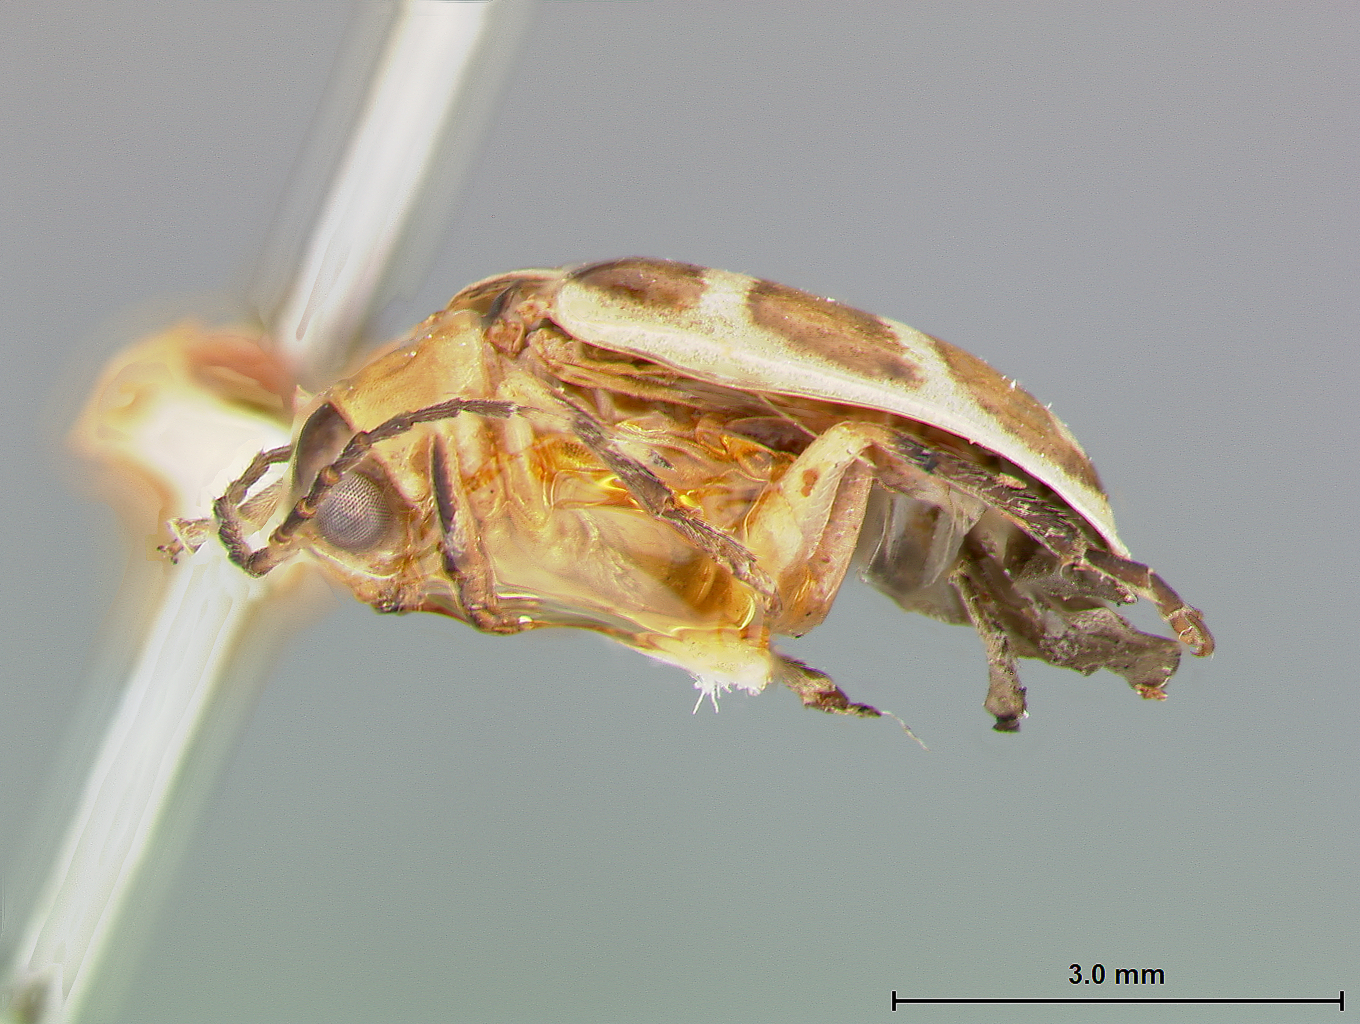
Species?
Neobrotica rogaguaensis
